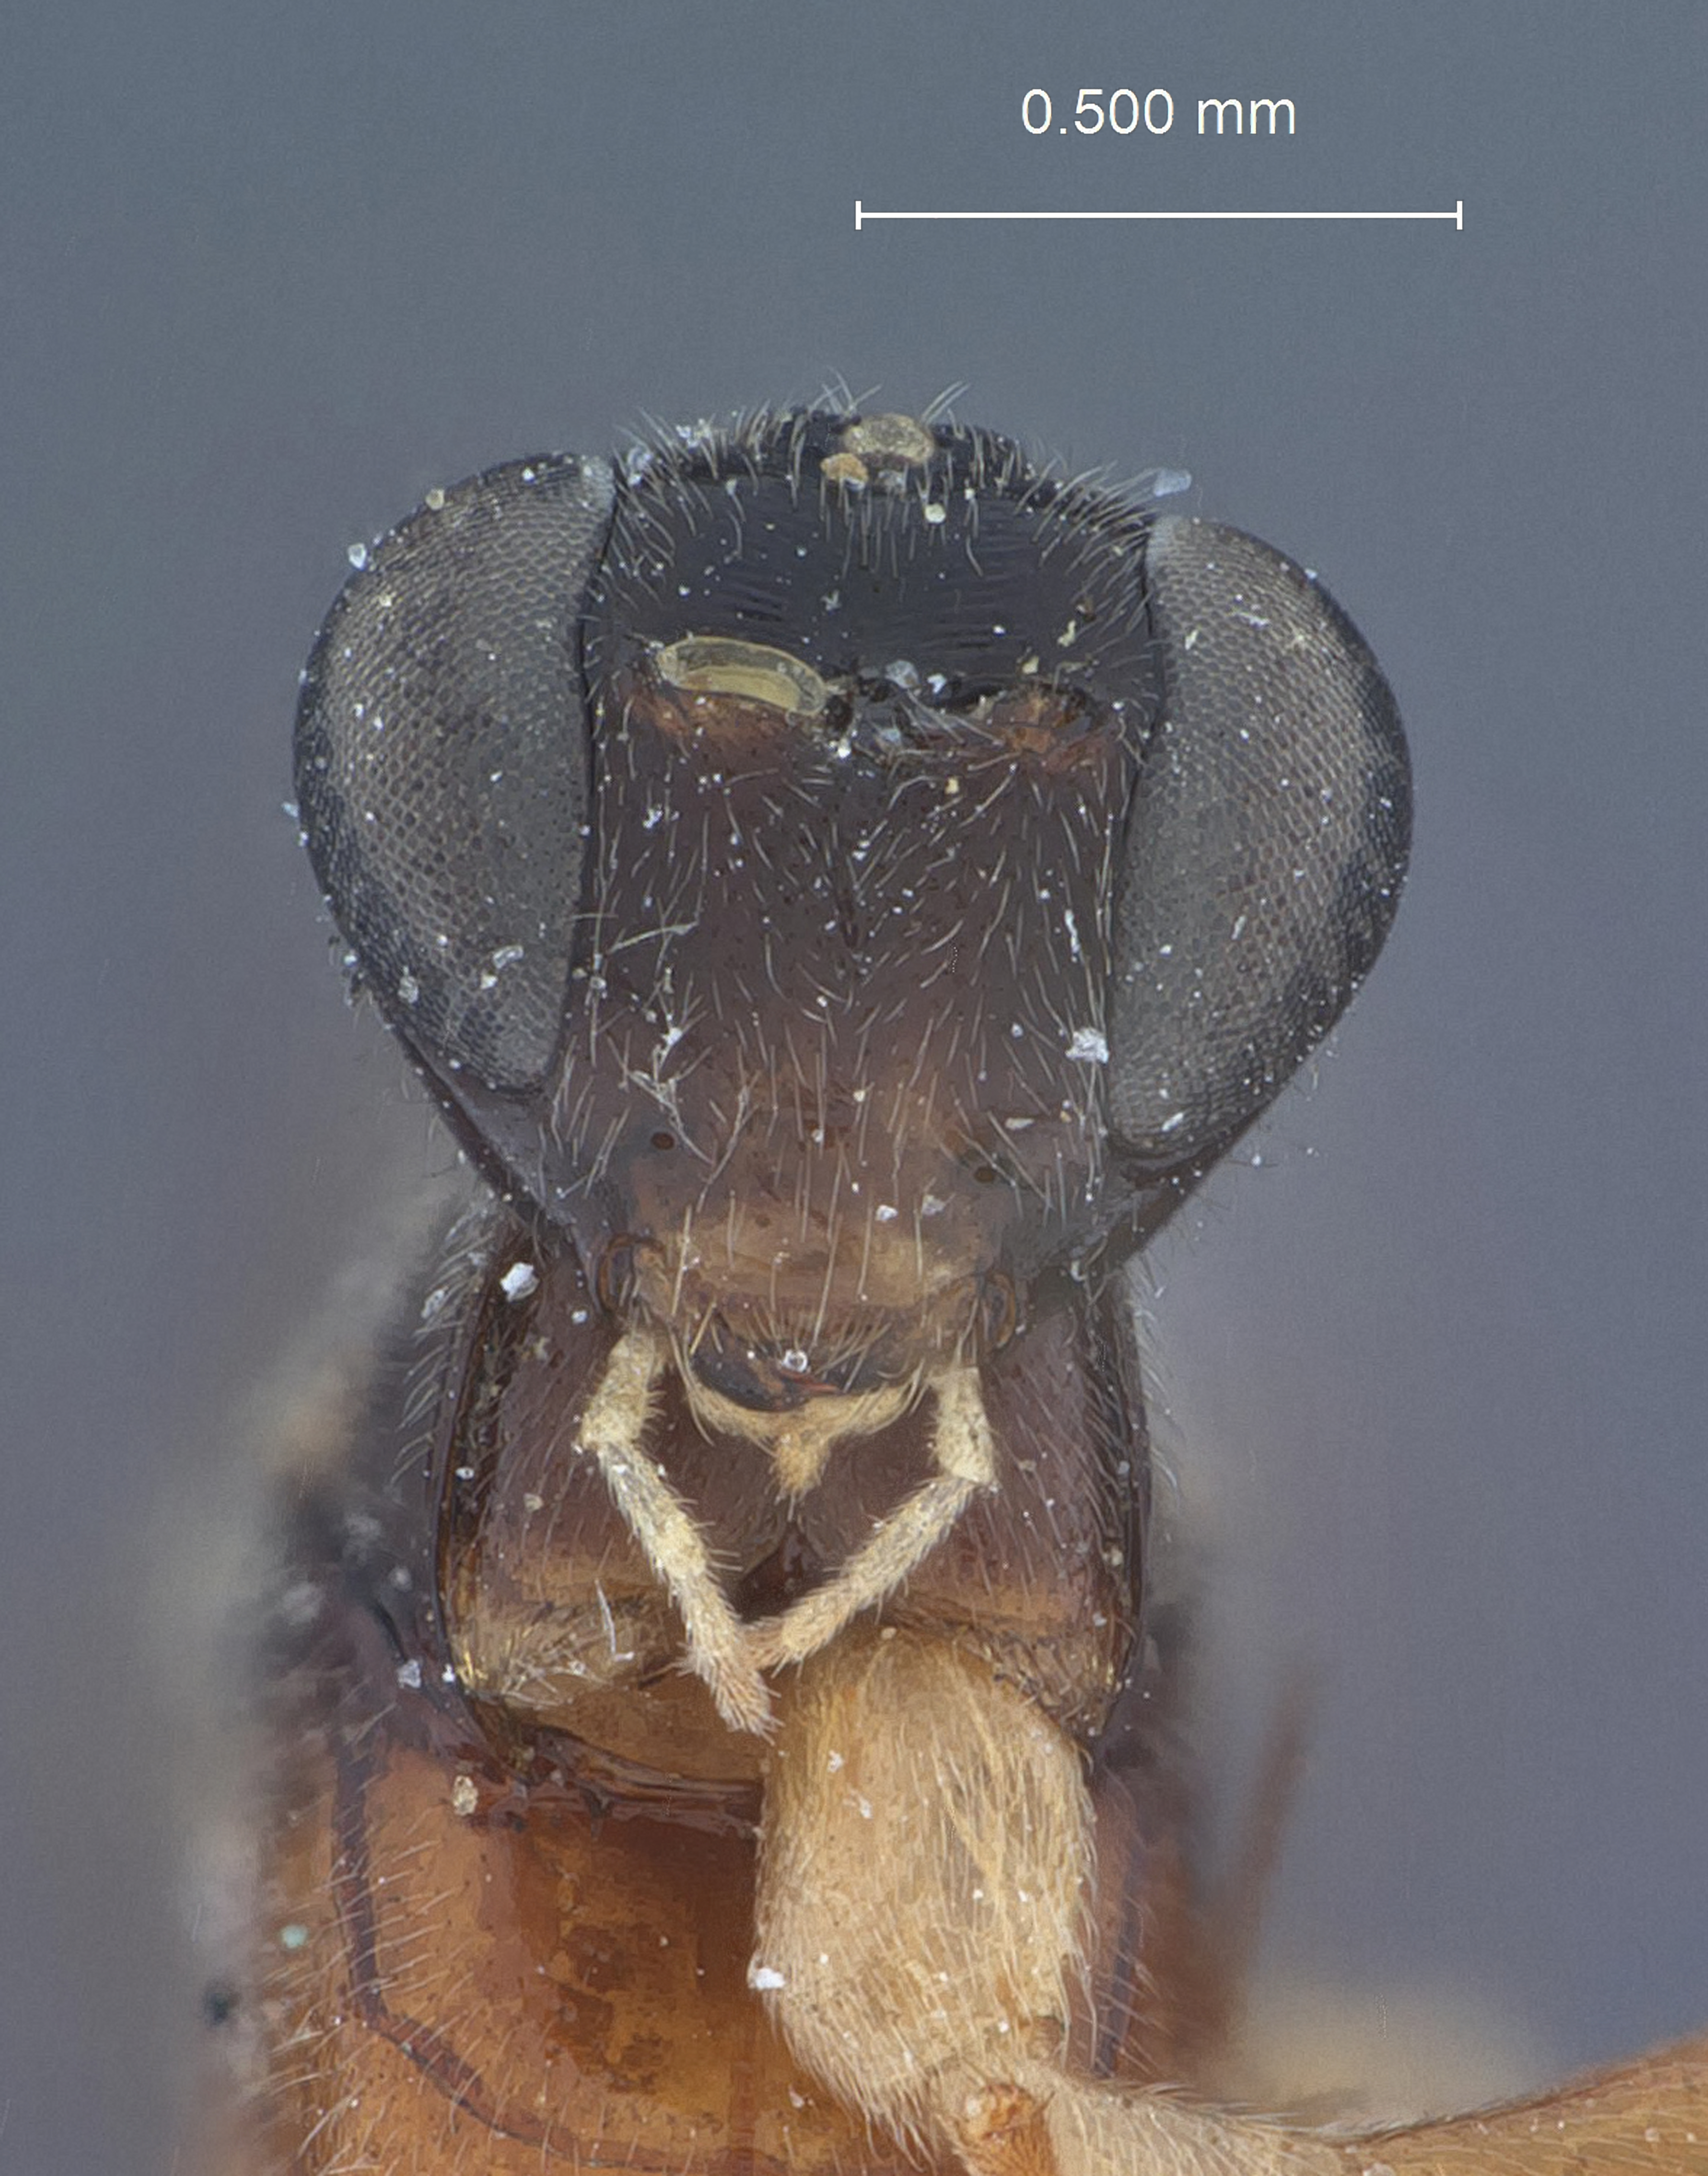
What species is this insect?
Clistopyga alutaria
